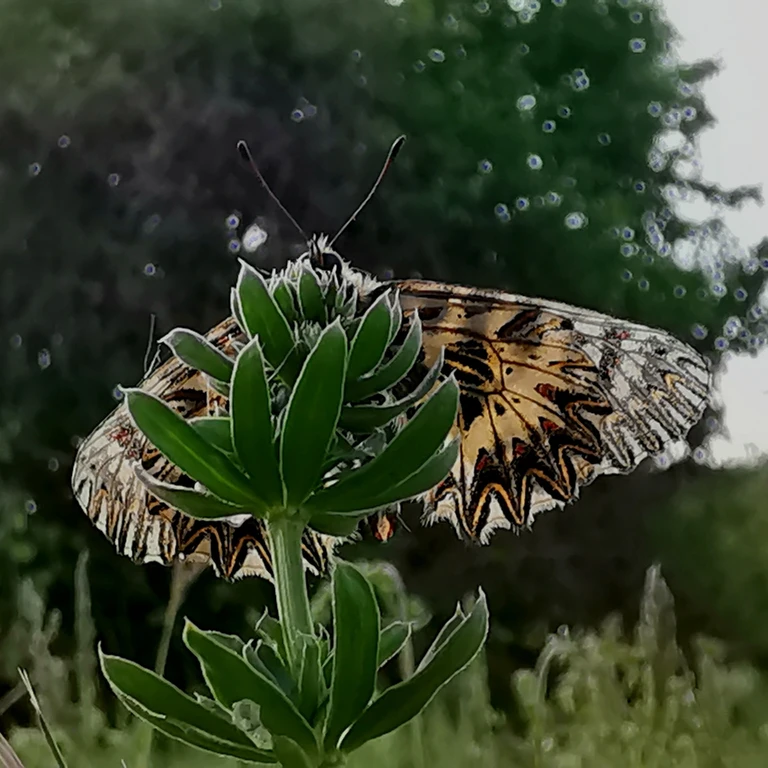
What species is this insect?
Zerynthia polyxena
